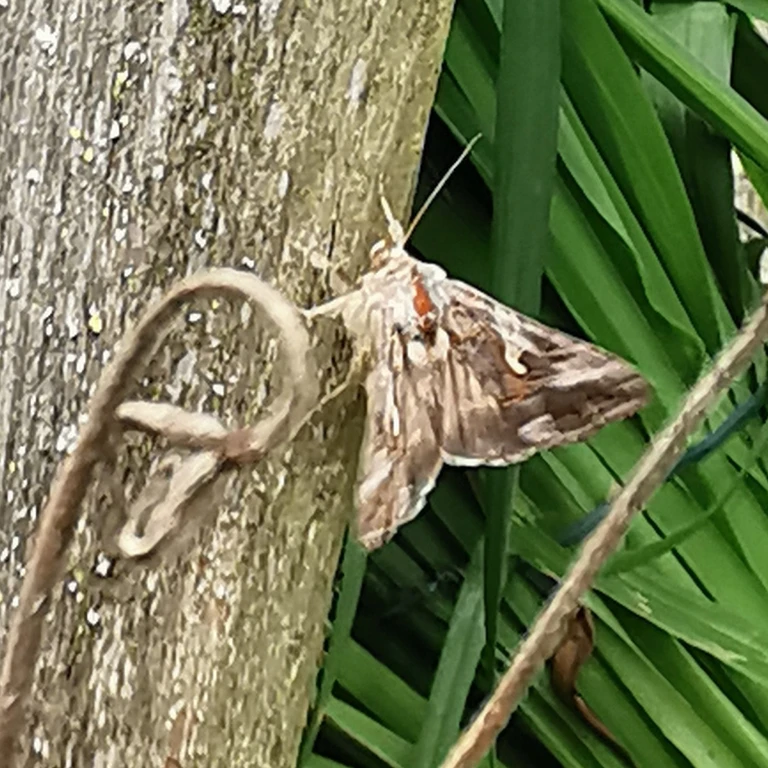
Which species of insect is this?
Autographa gamma
